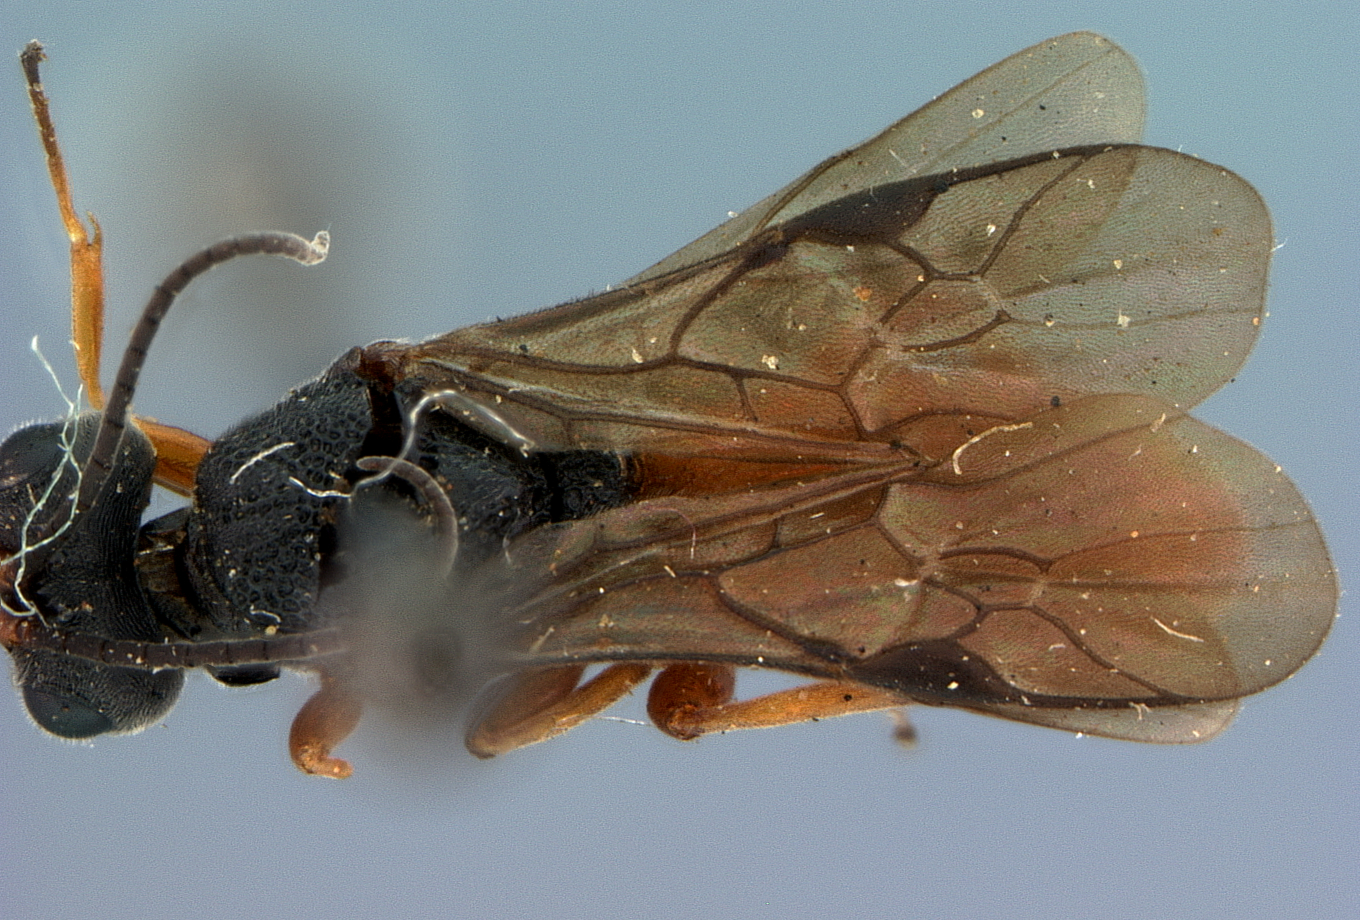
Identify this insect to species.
Chelonus confusus
